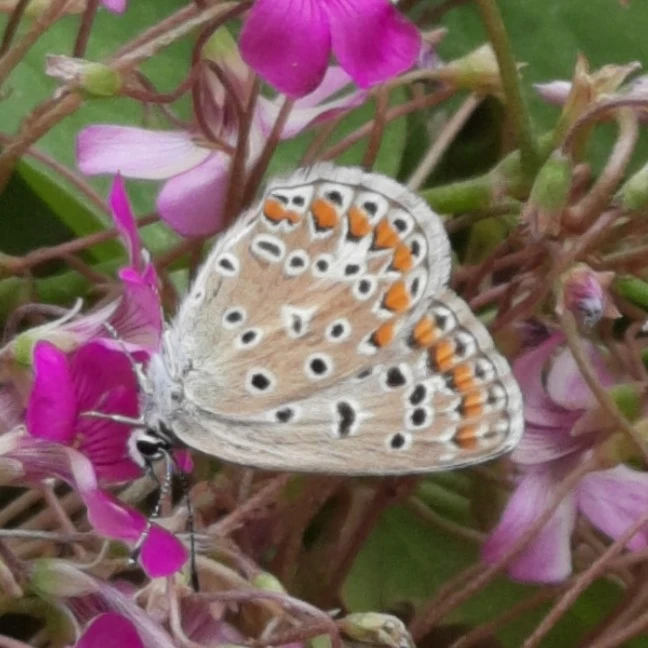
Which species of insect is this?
Polyommatus icarus
